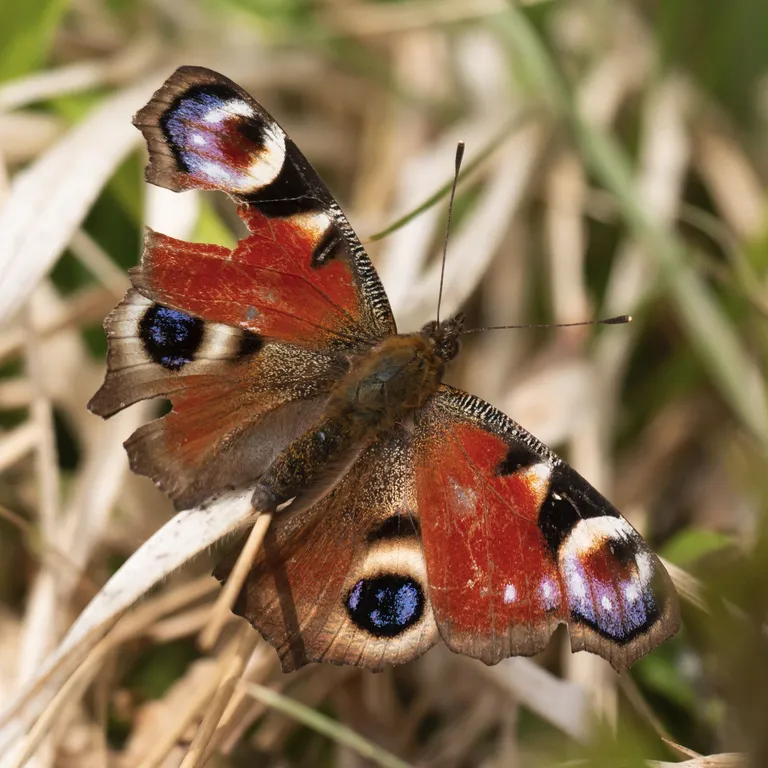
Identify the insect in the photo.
Aglais io
